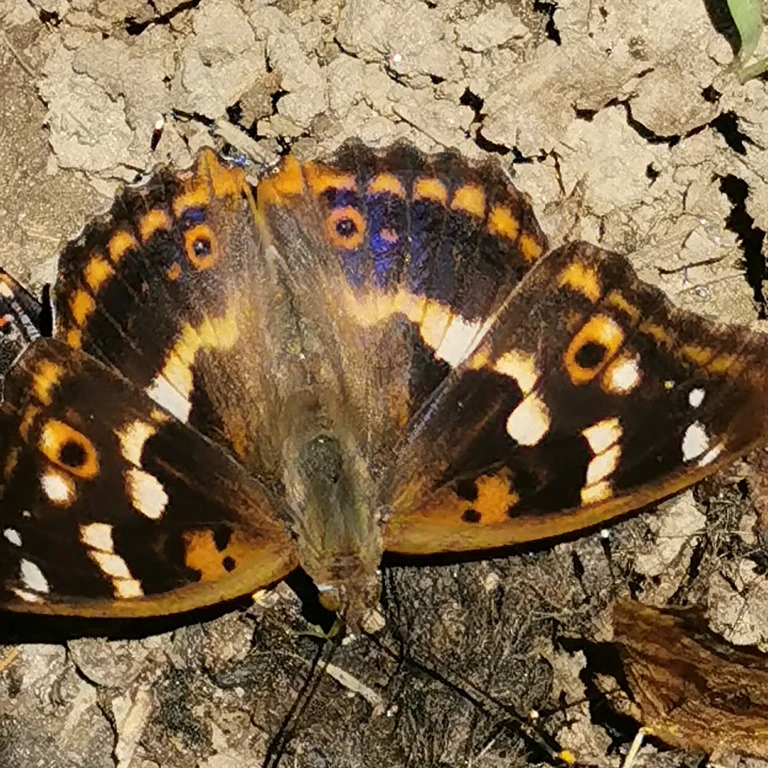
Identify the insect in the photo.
Apatura ilia
